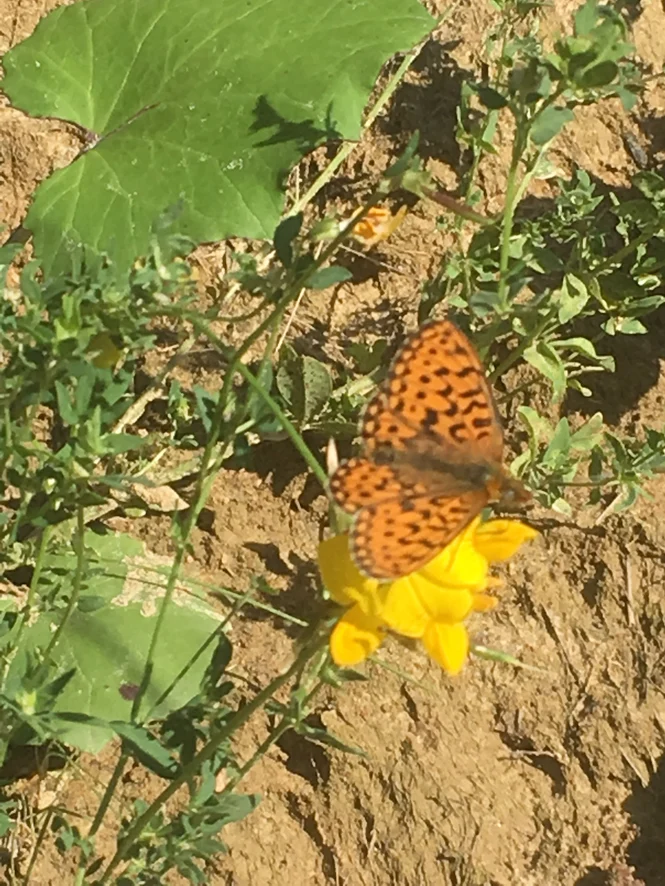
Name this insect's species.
Boloria euphrosyne (also Clossiana euphrosyne)
